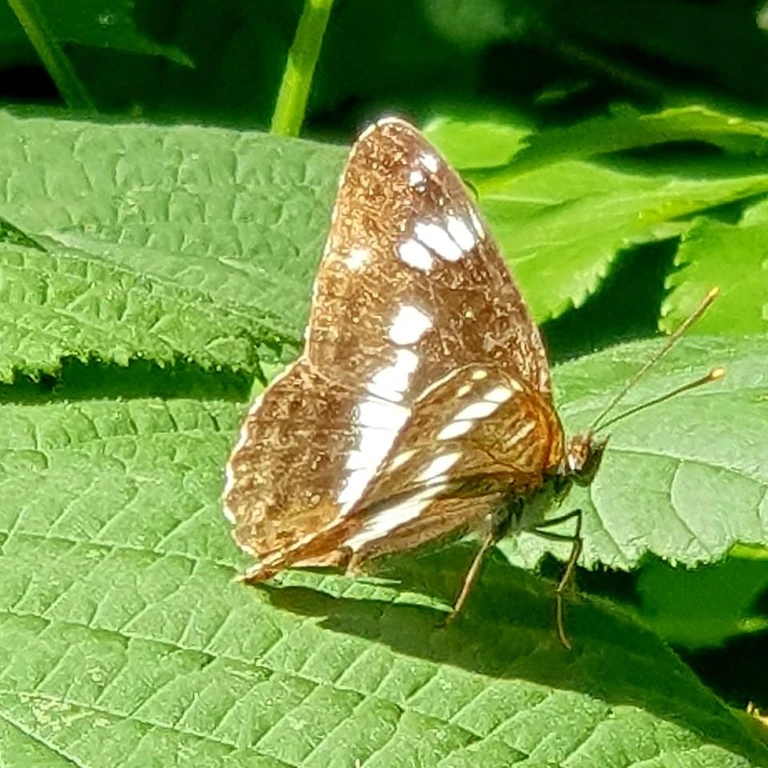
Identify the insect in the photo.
Limenitis camilla (also Ladoga camilla)
